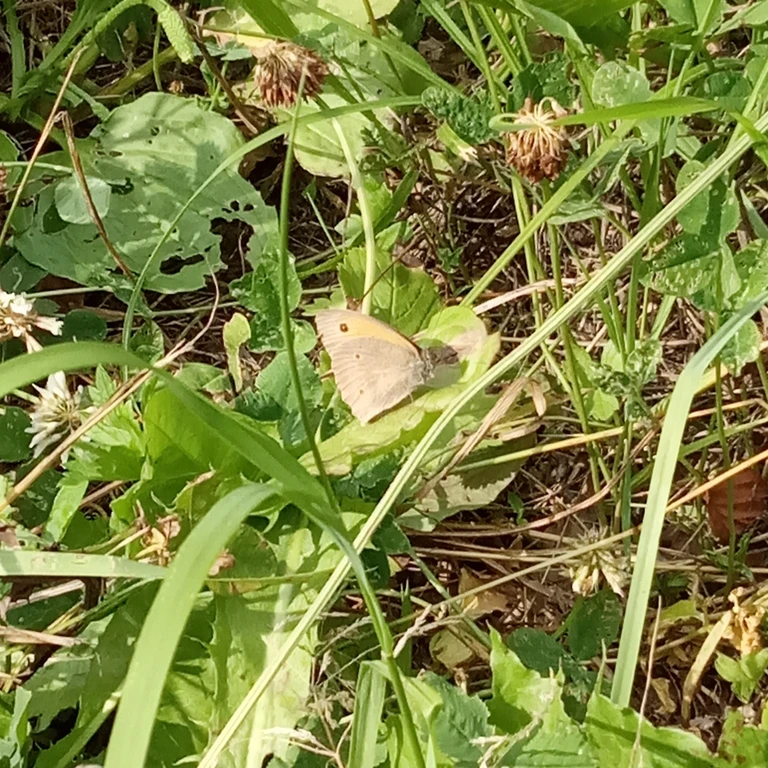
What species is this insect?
Maniola jurtina
